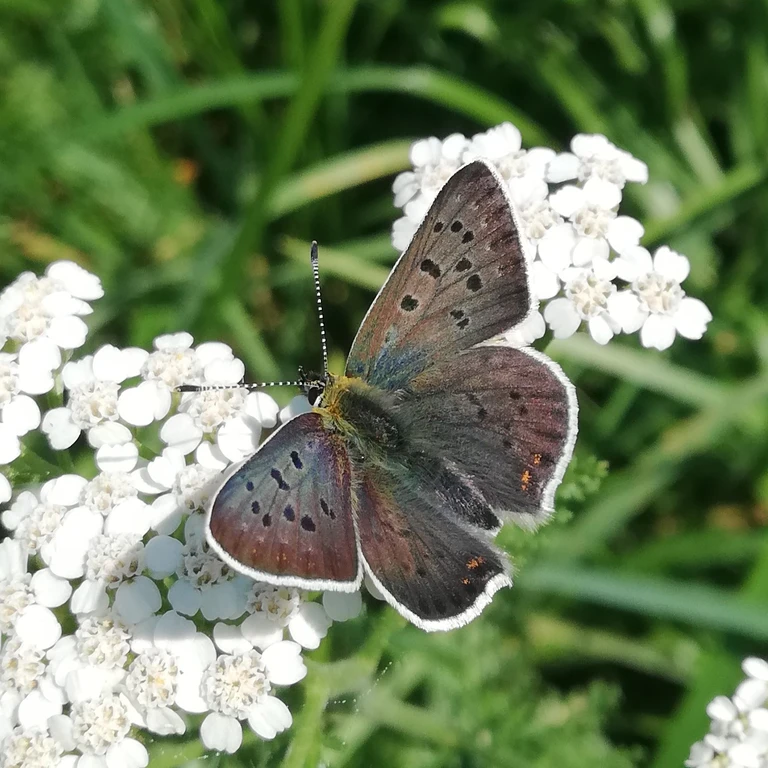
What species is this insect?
Lycaena tityrus (also Loweia tityrus)
